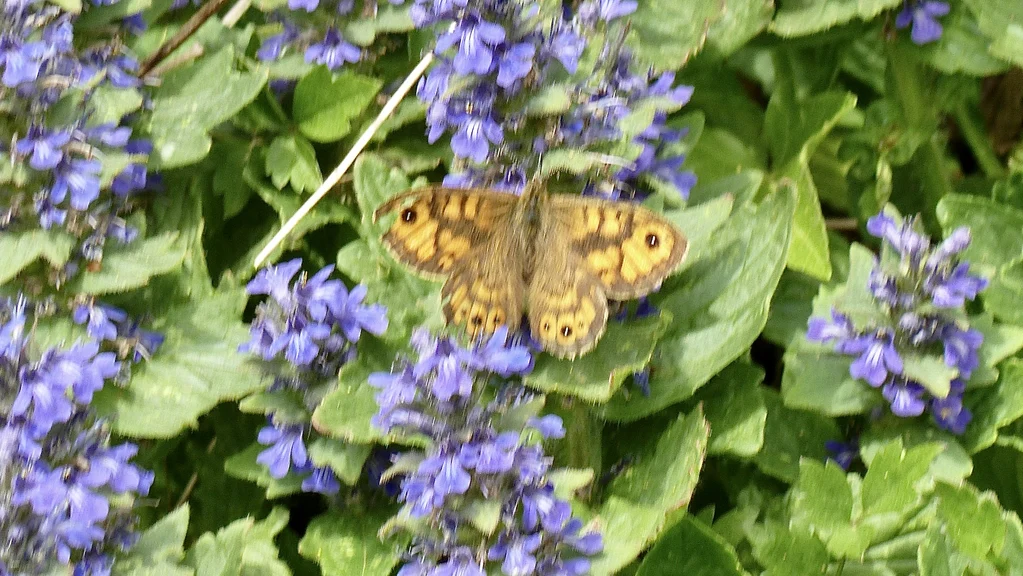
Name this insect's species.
Lasiommata megera (also Pararge megera)
